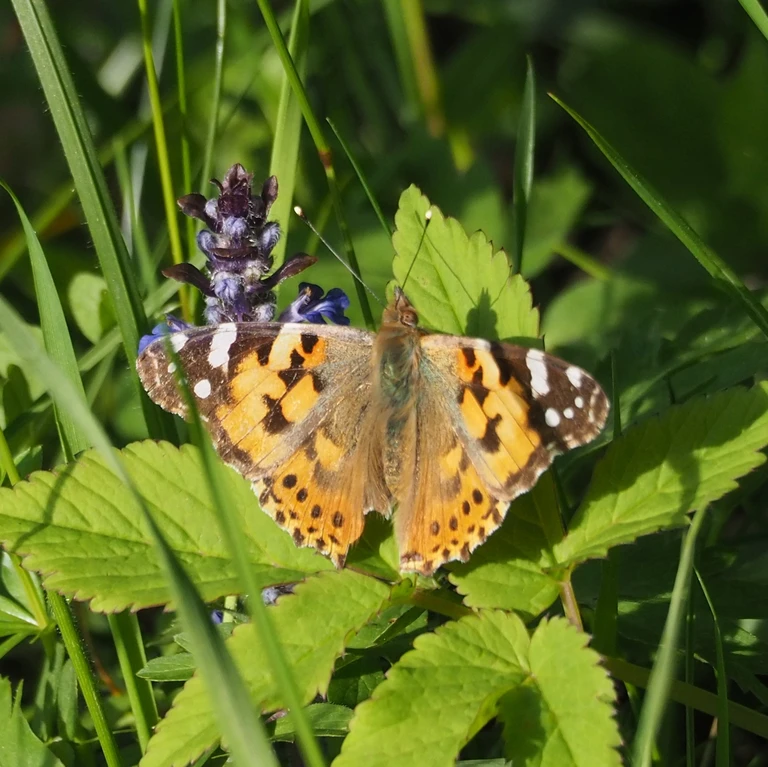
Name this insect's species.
Vanessa cardui
